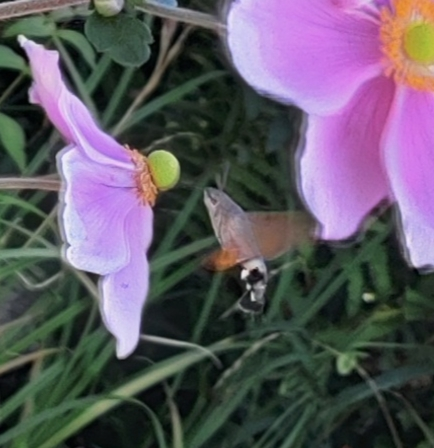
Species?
Macroglossum stellatarum
